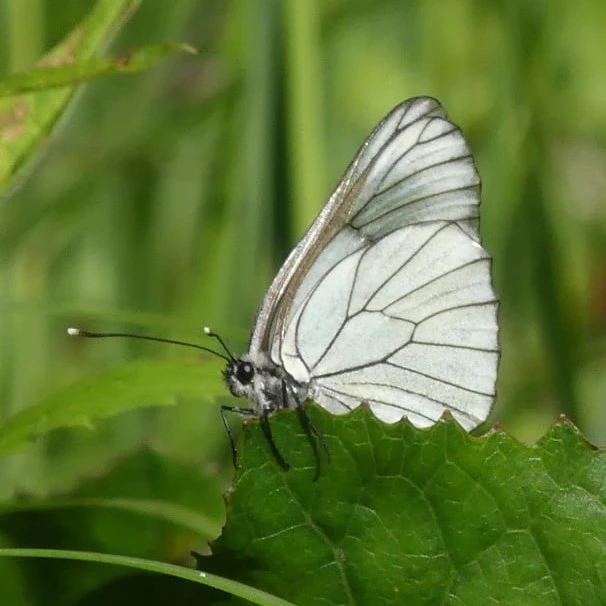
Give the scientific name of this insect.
Aporia crataegi
